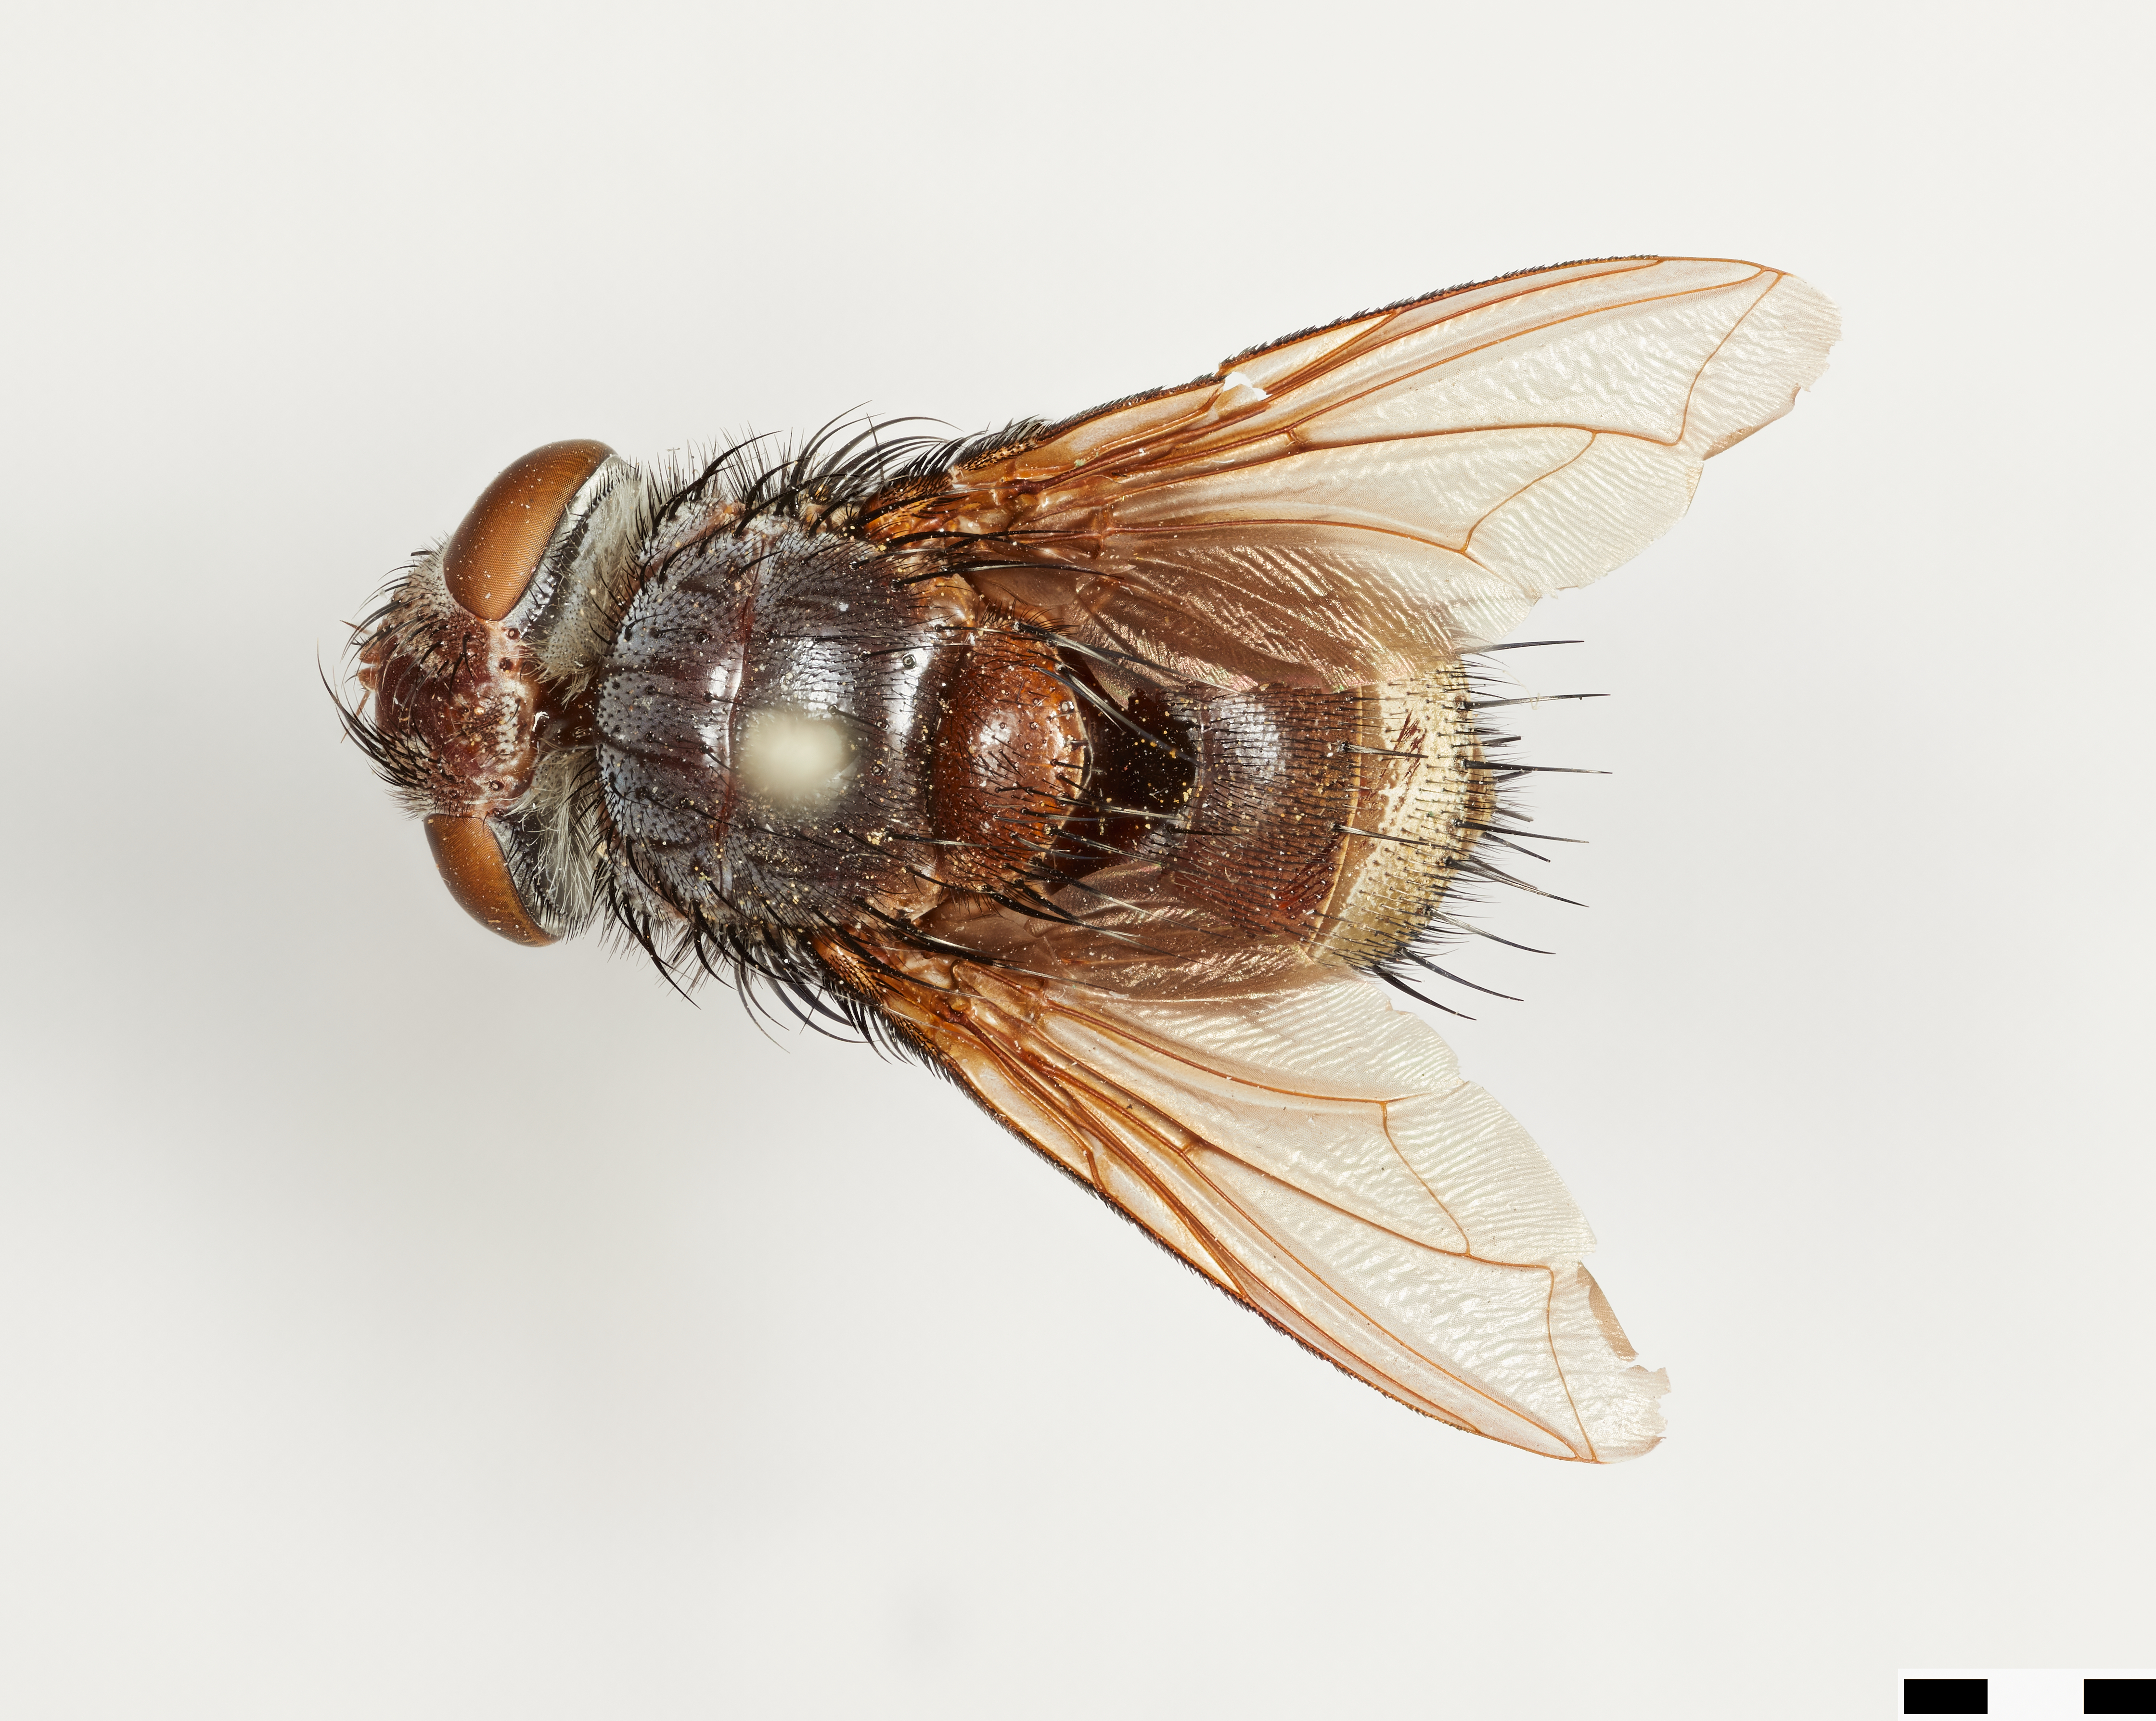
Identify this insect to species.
Belvosia semiflava
